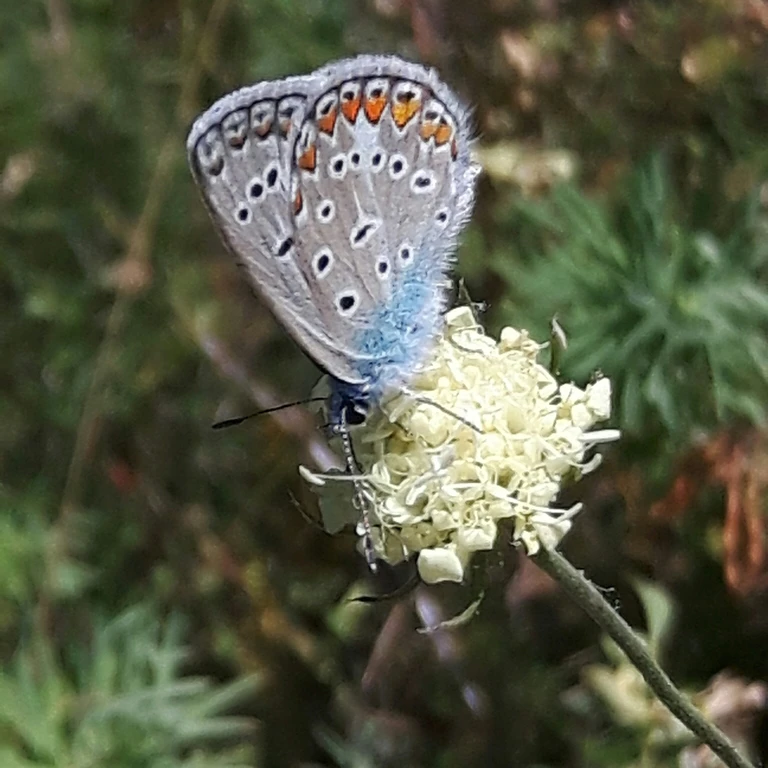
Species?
Polyommatus icarus
